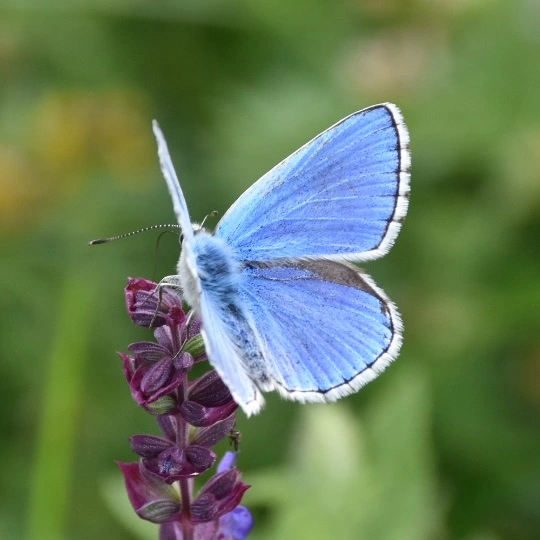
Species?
Lysandra bellargus
